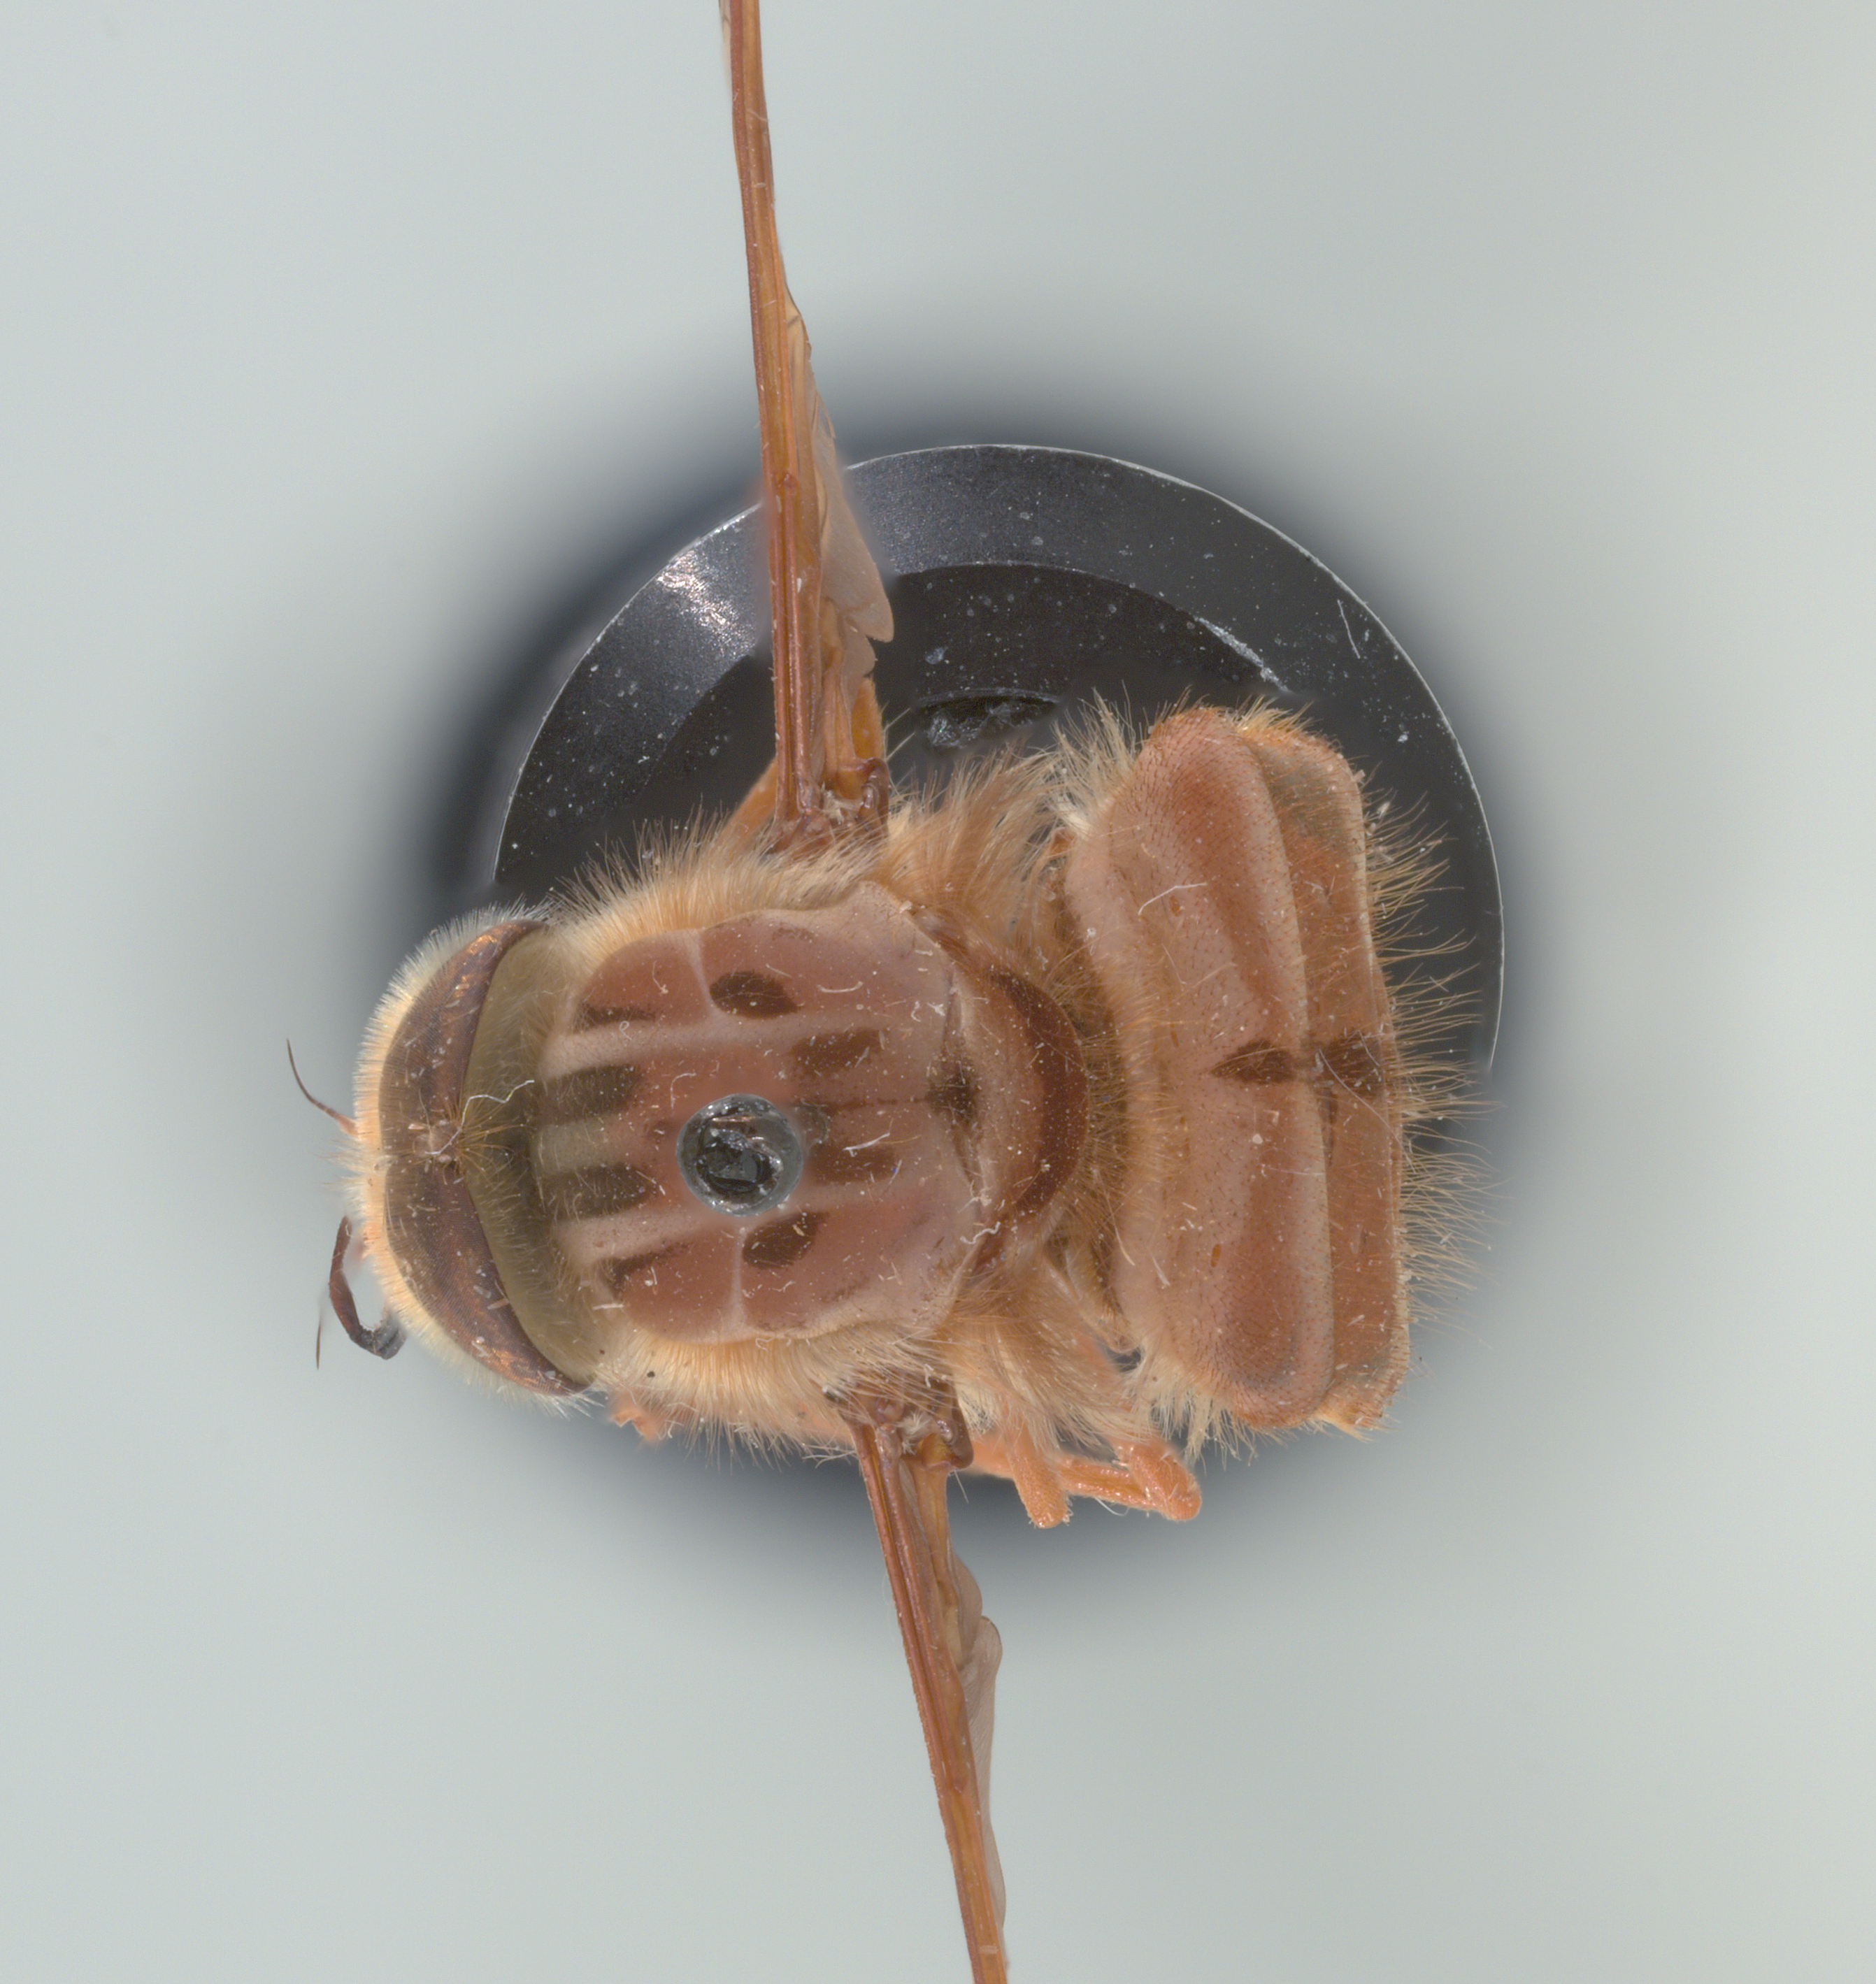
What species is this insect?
Hirmoneura nubipennis (also Trichophthalma nubipennis)
